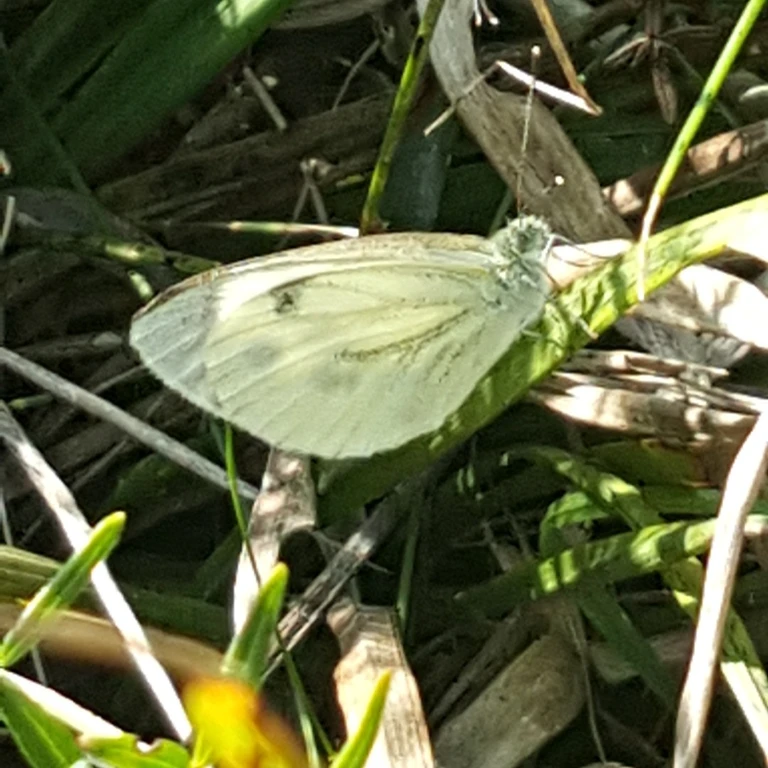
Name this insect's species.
Pieris napi
